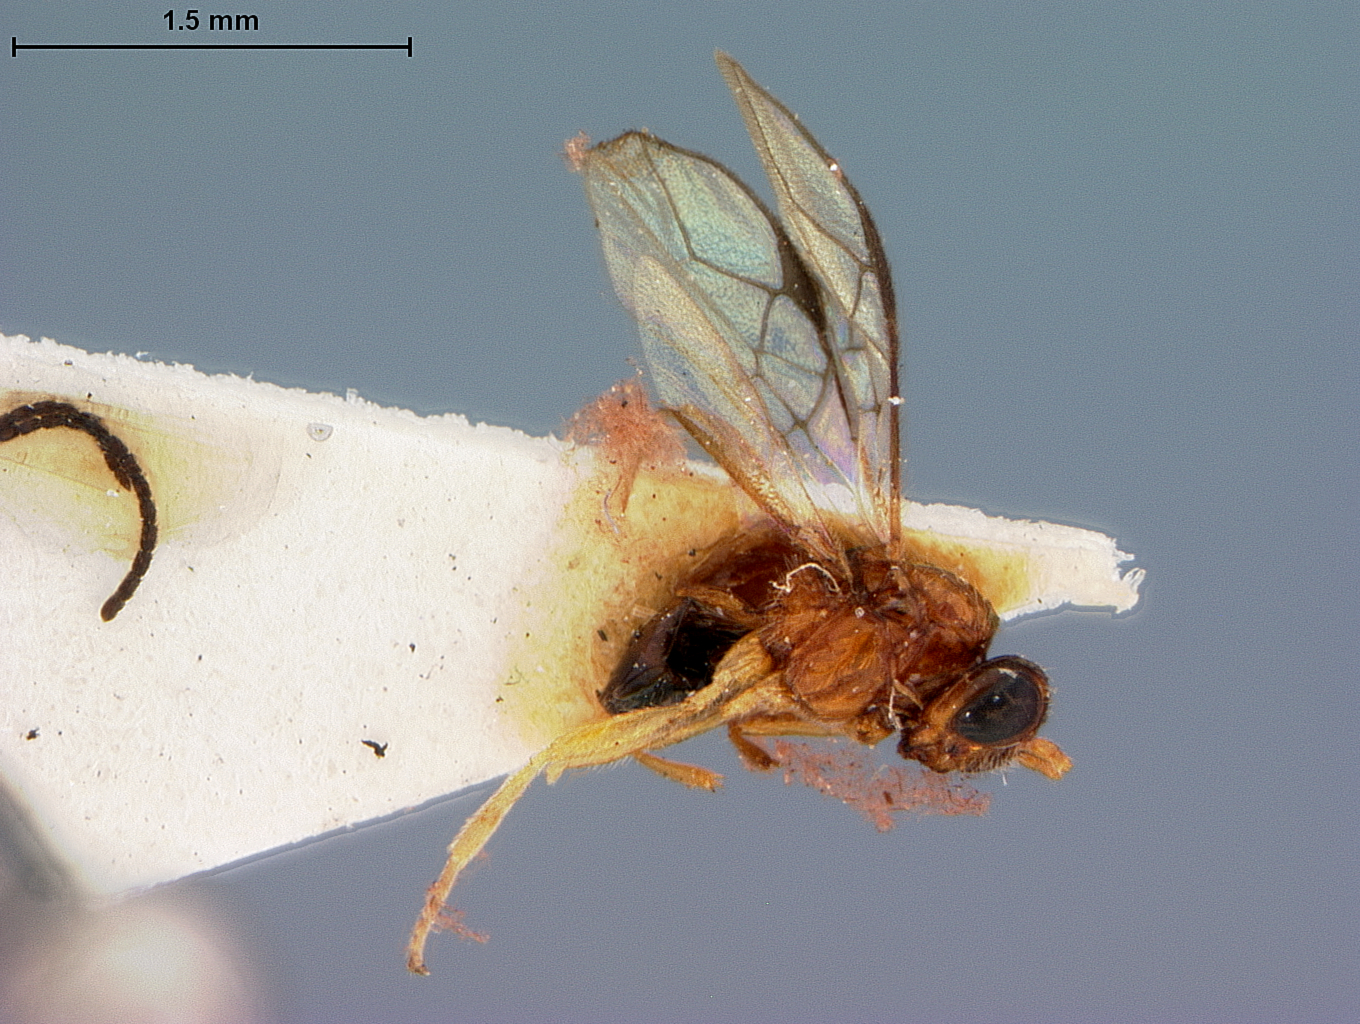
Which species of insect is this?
Opius glabripleurum
